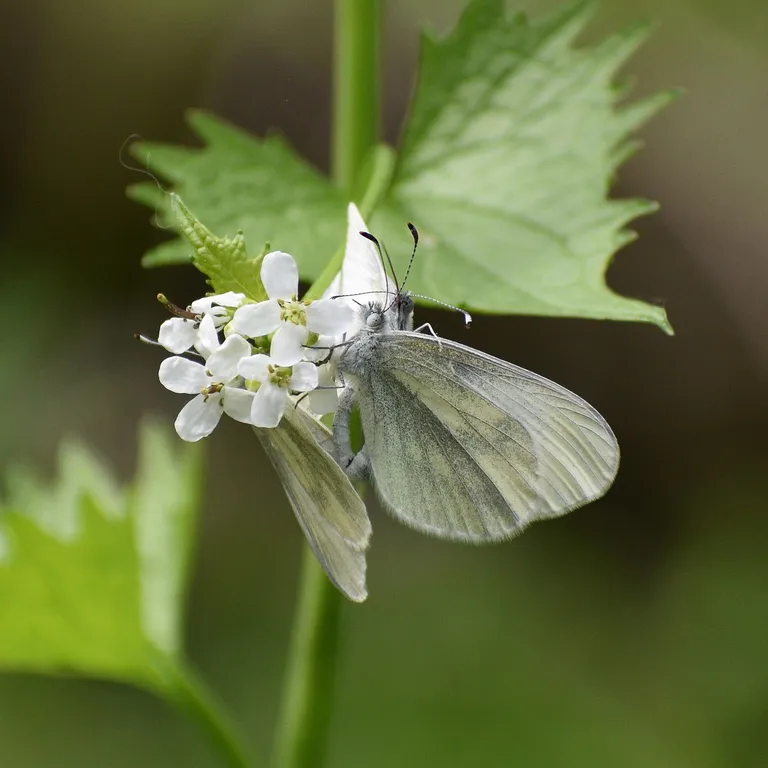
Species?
Leptidea sinapis/juvernica
